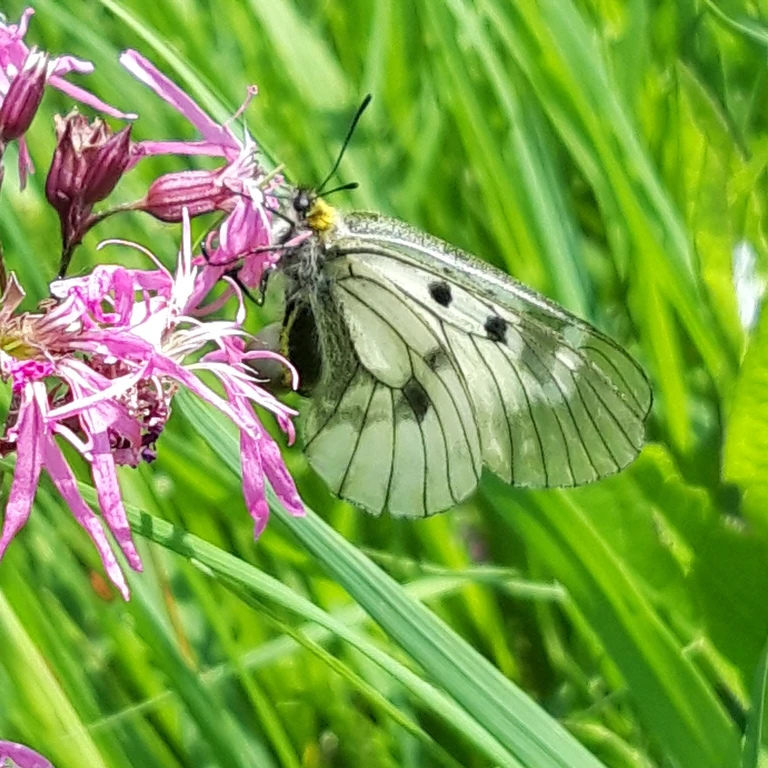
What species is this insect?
Parnassius mnemosyne
